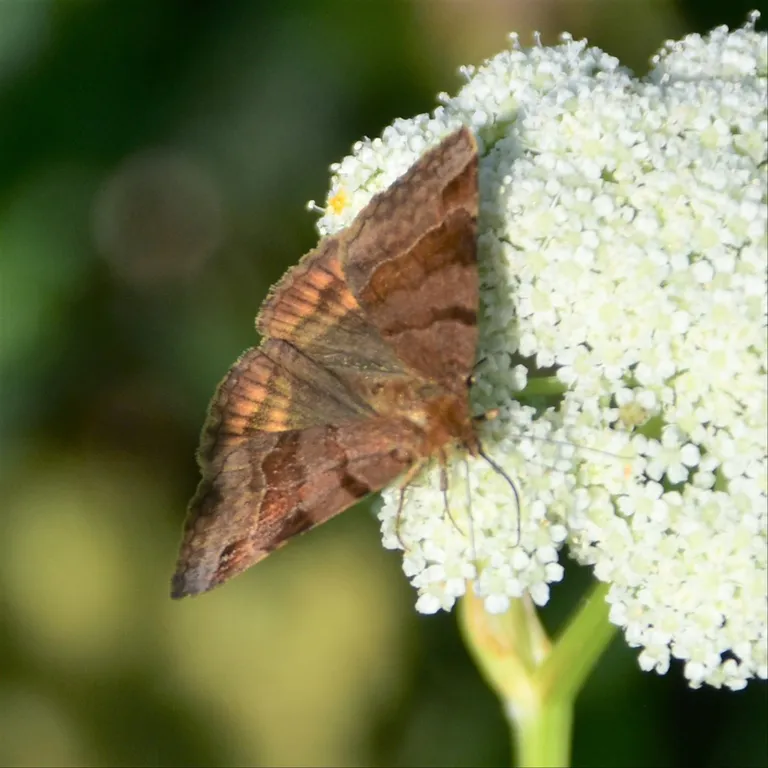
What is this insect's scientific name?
Euclidia glyphica
